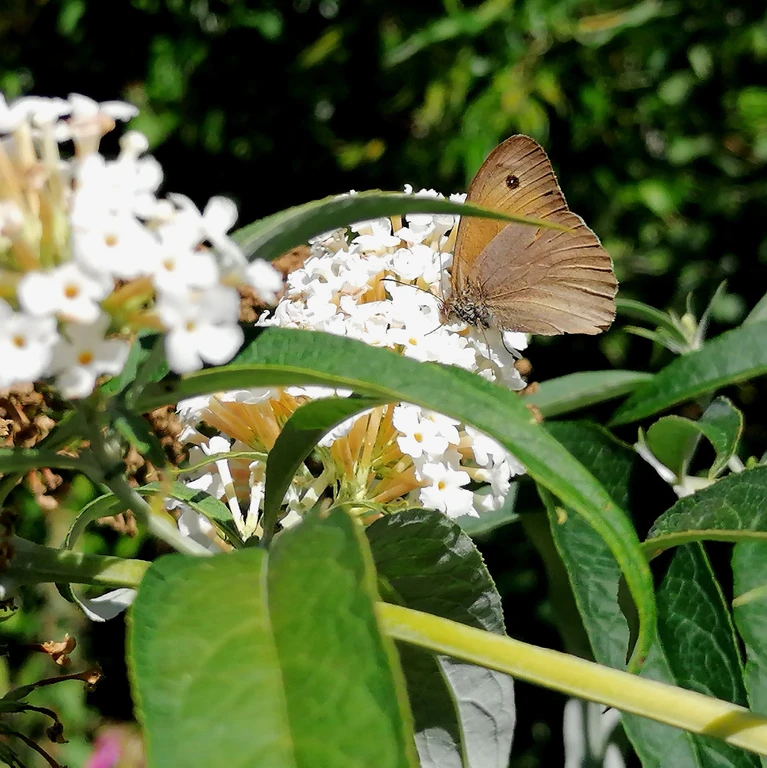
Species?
Maniola jurtina
